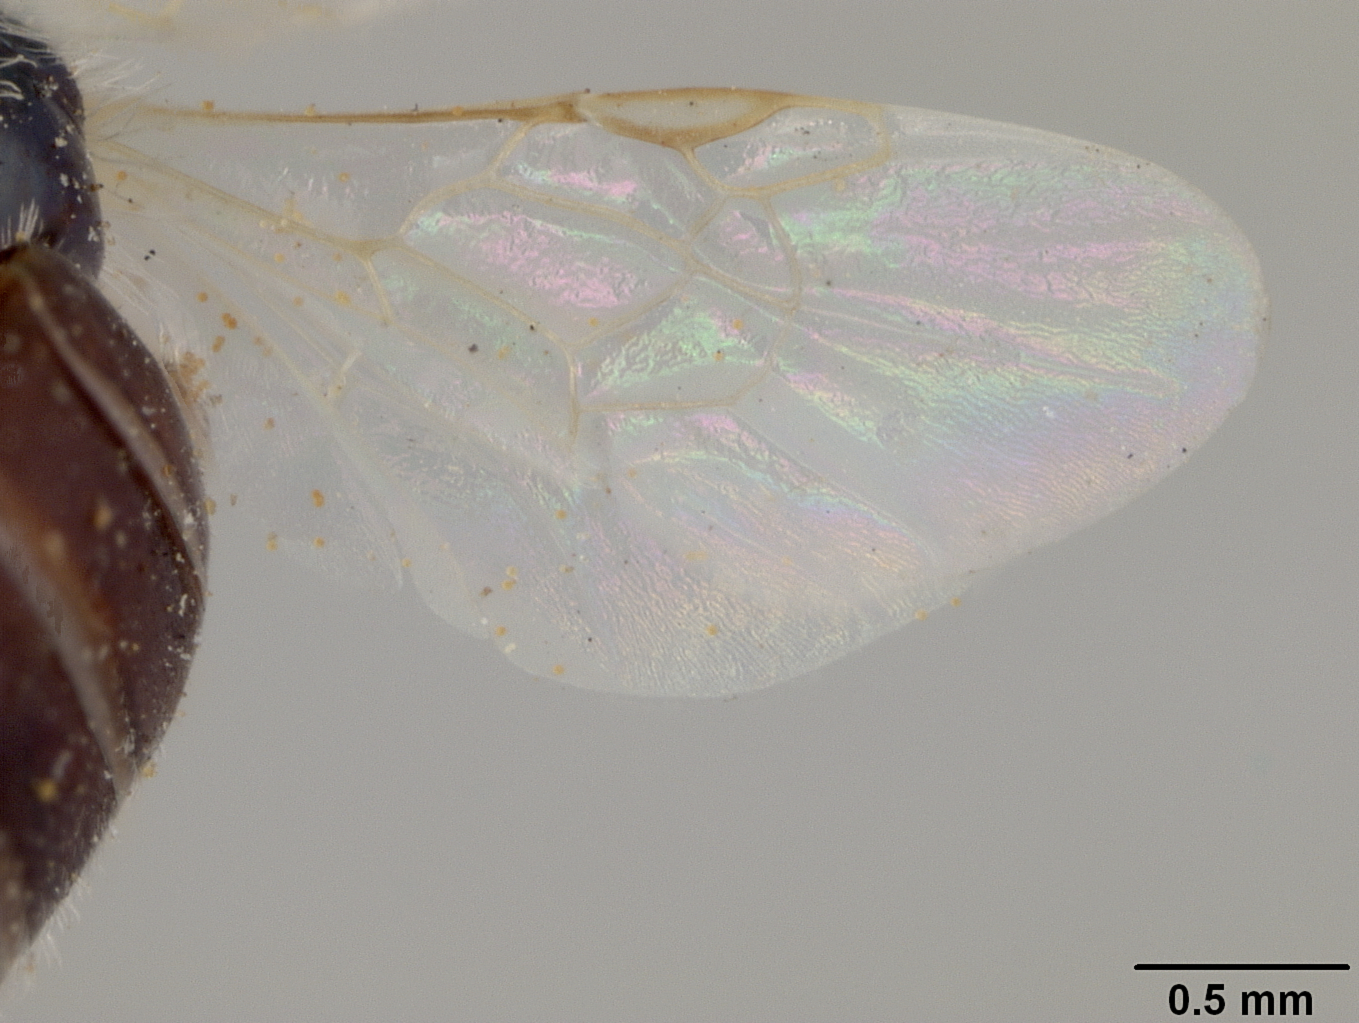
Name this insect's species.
Perdita asteris
